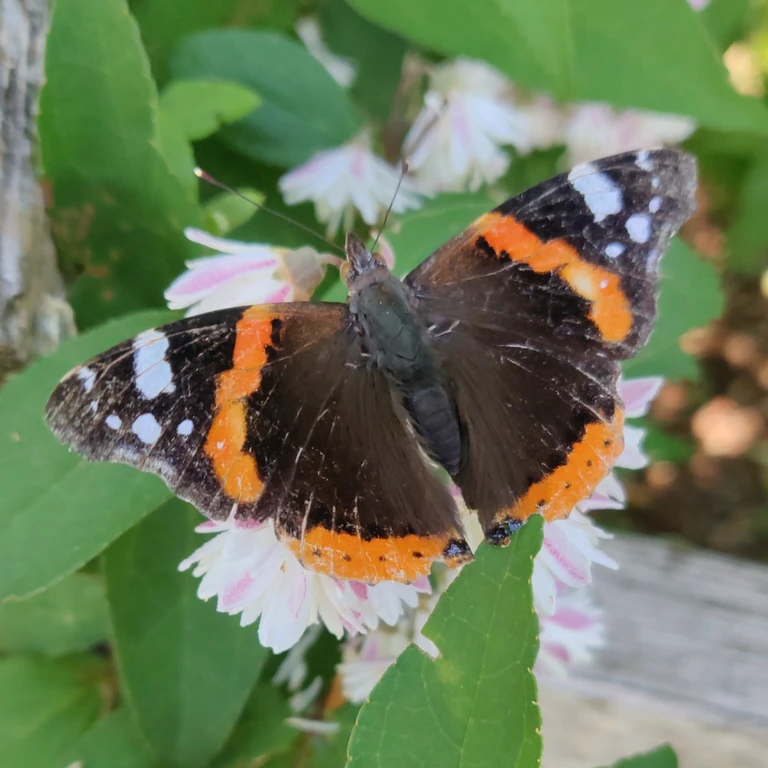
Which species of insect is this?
Vanessa atalanta
